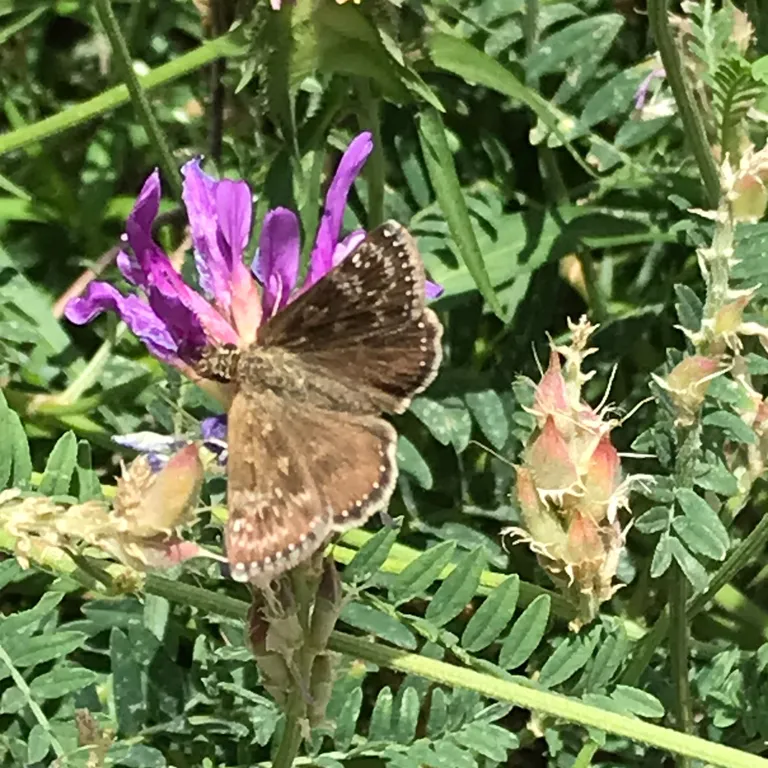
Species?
Erynnis tages
